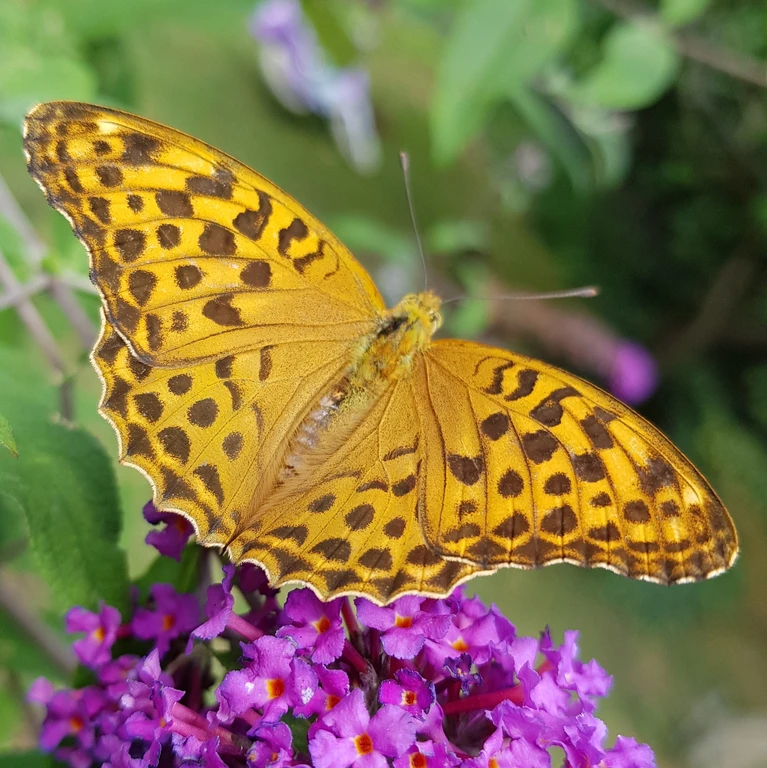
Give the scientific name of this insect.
Argynnis paphia
